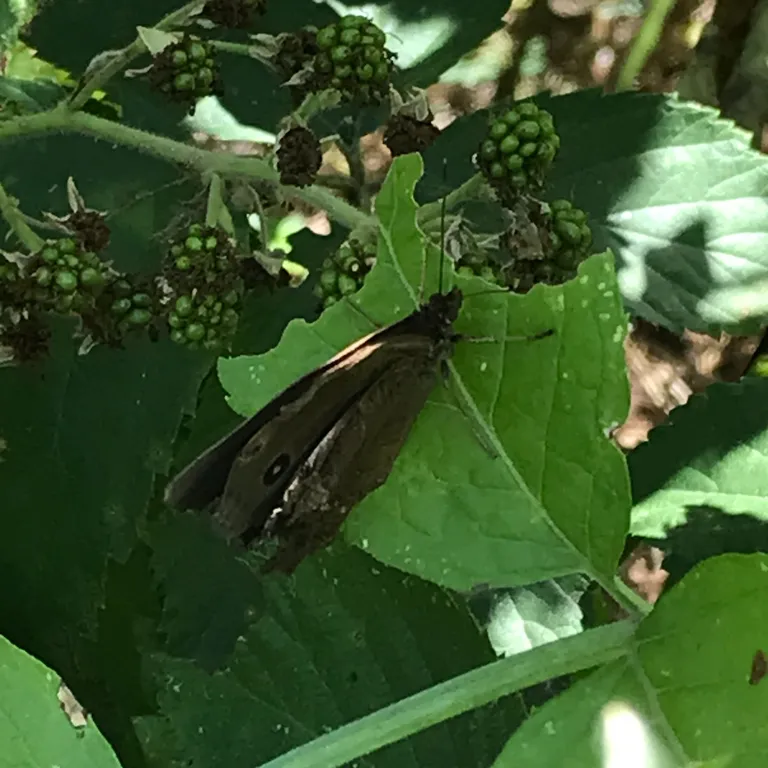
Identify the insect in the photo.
Minois dryas
